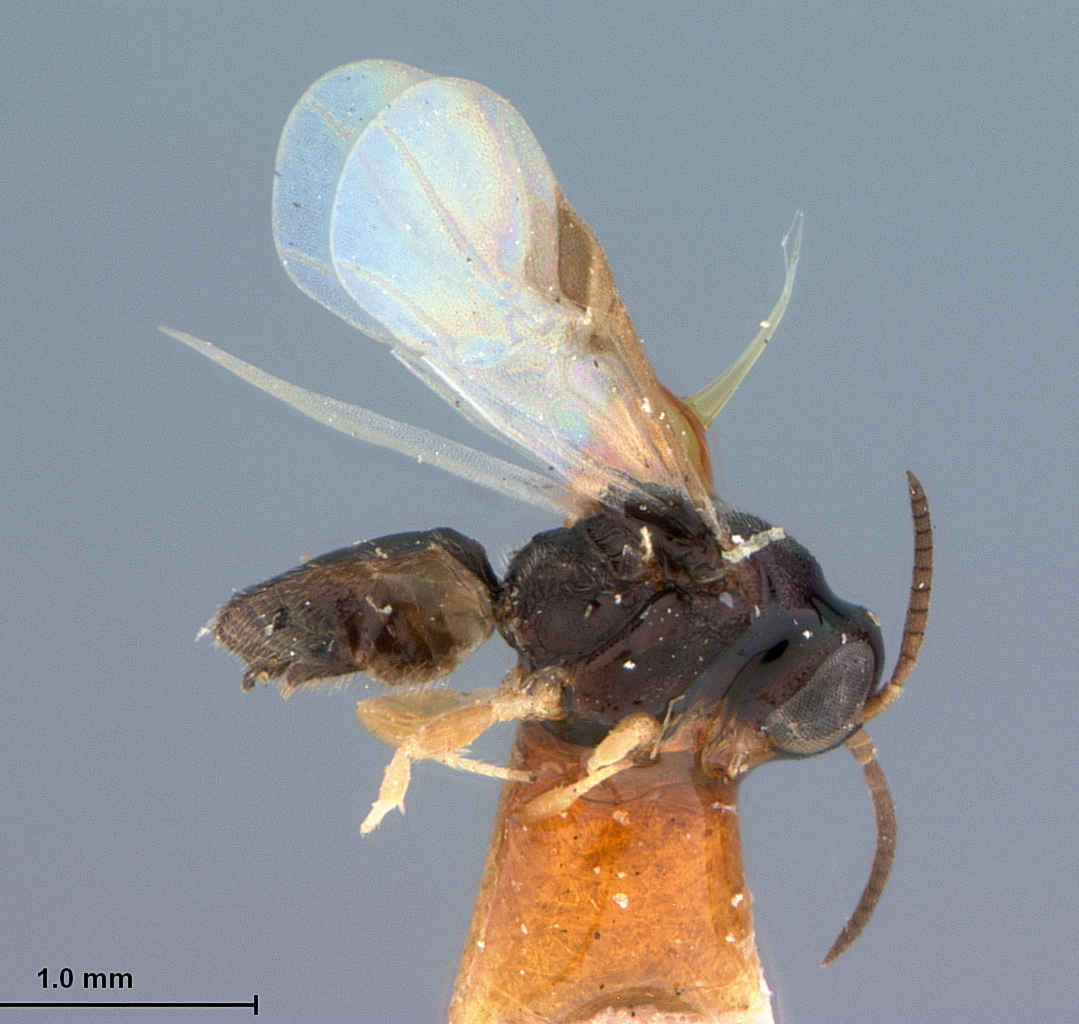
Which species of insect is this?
Elasmosoma vigilans
